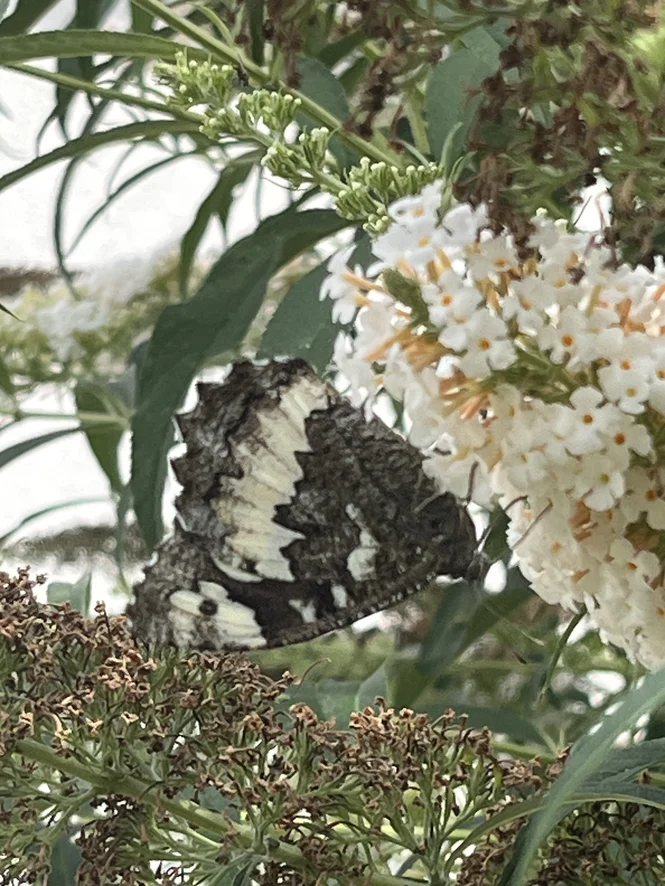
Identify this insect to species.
Brintesia circe
